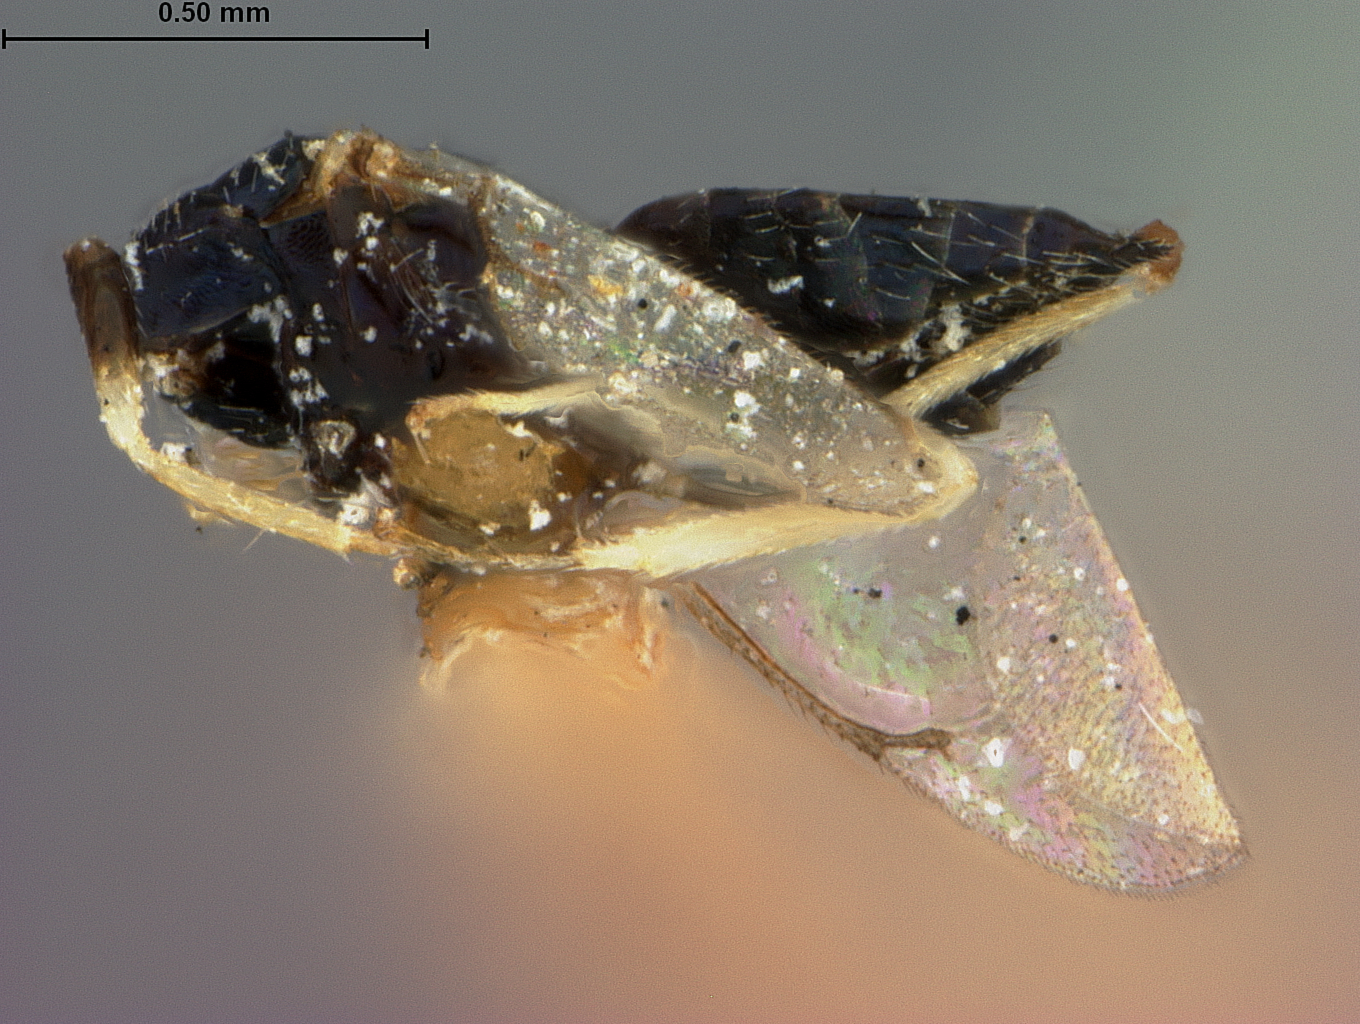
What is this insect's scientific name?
Tetrastichus blepyri
